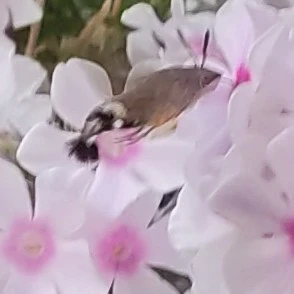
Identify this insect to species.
Macroglossum stellatarum
